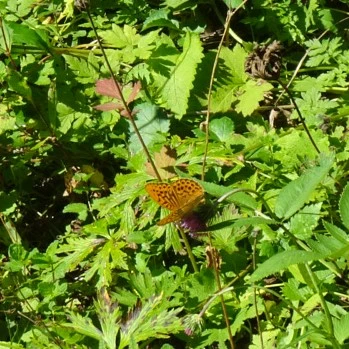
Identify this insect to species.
Argynnis paphia
